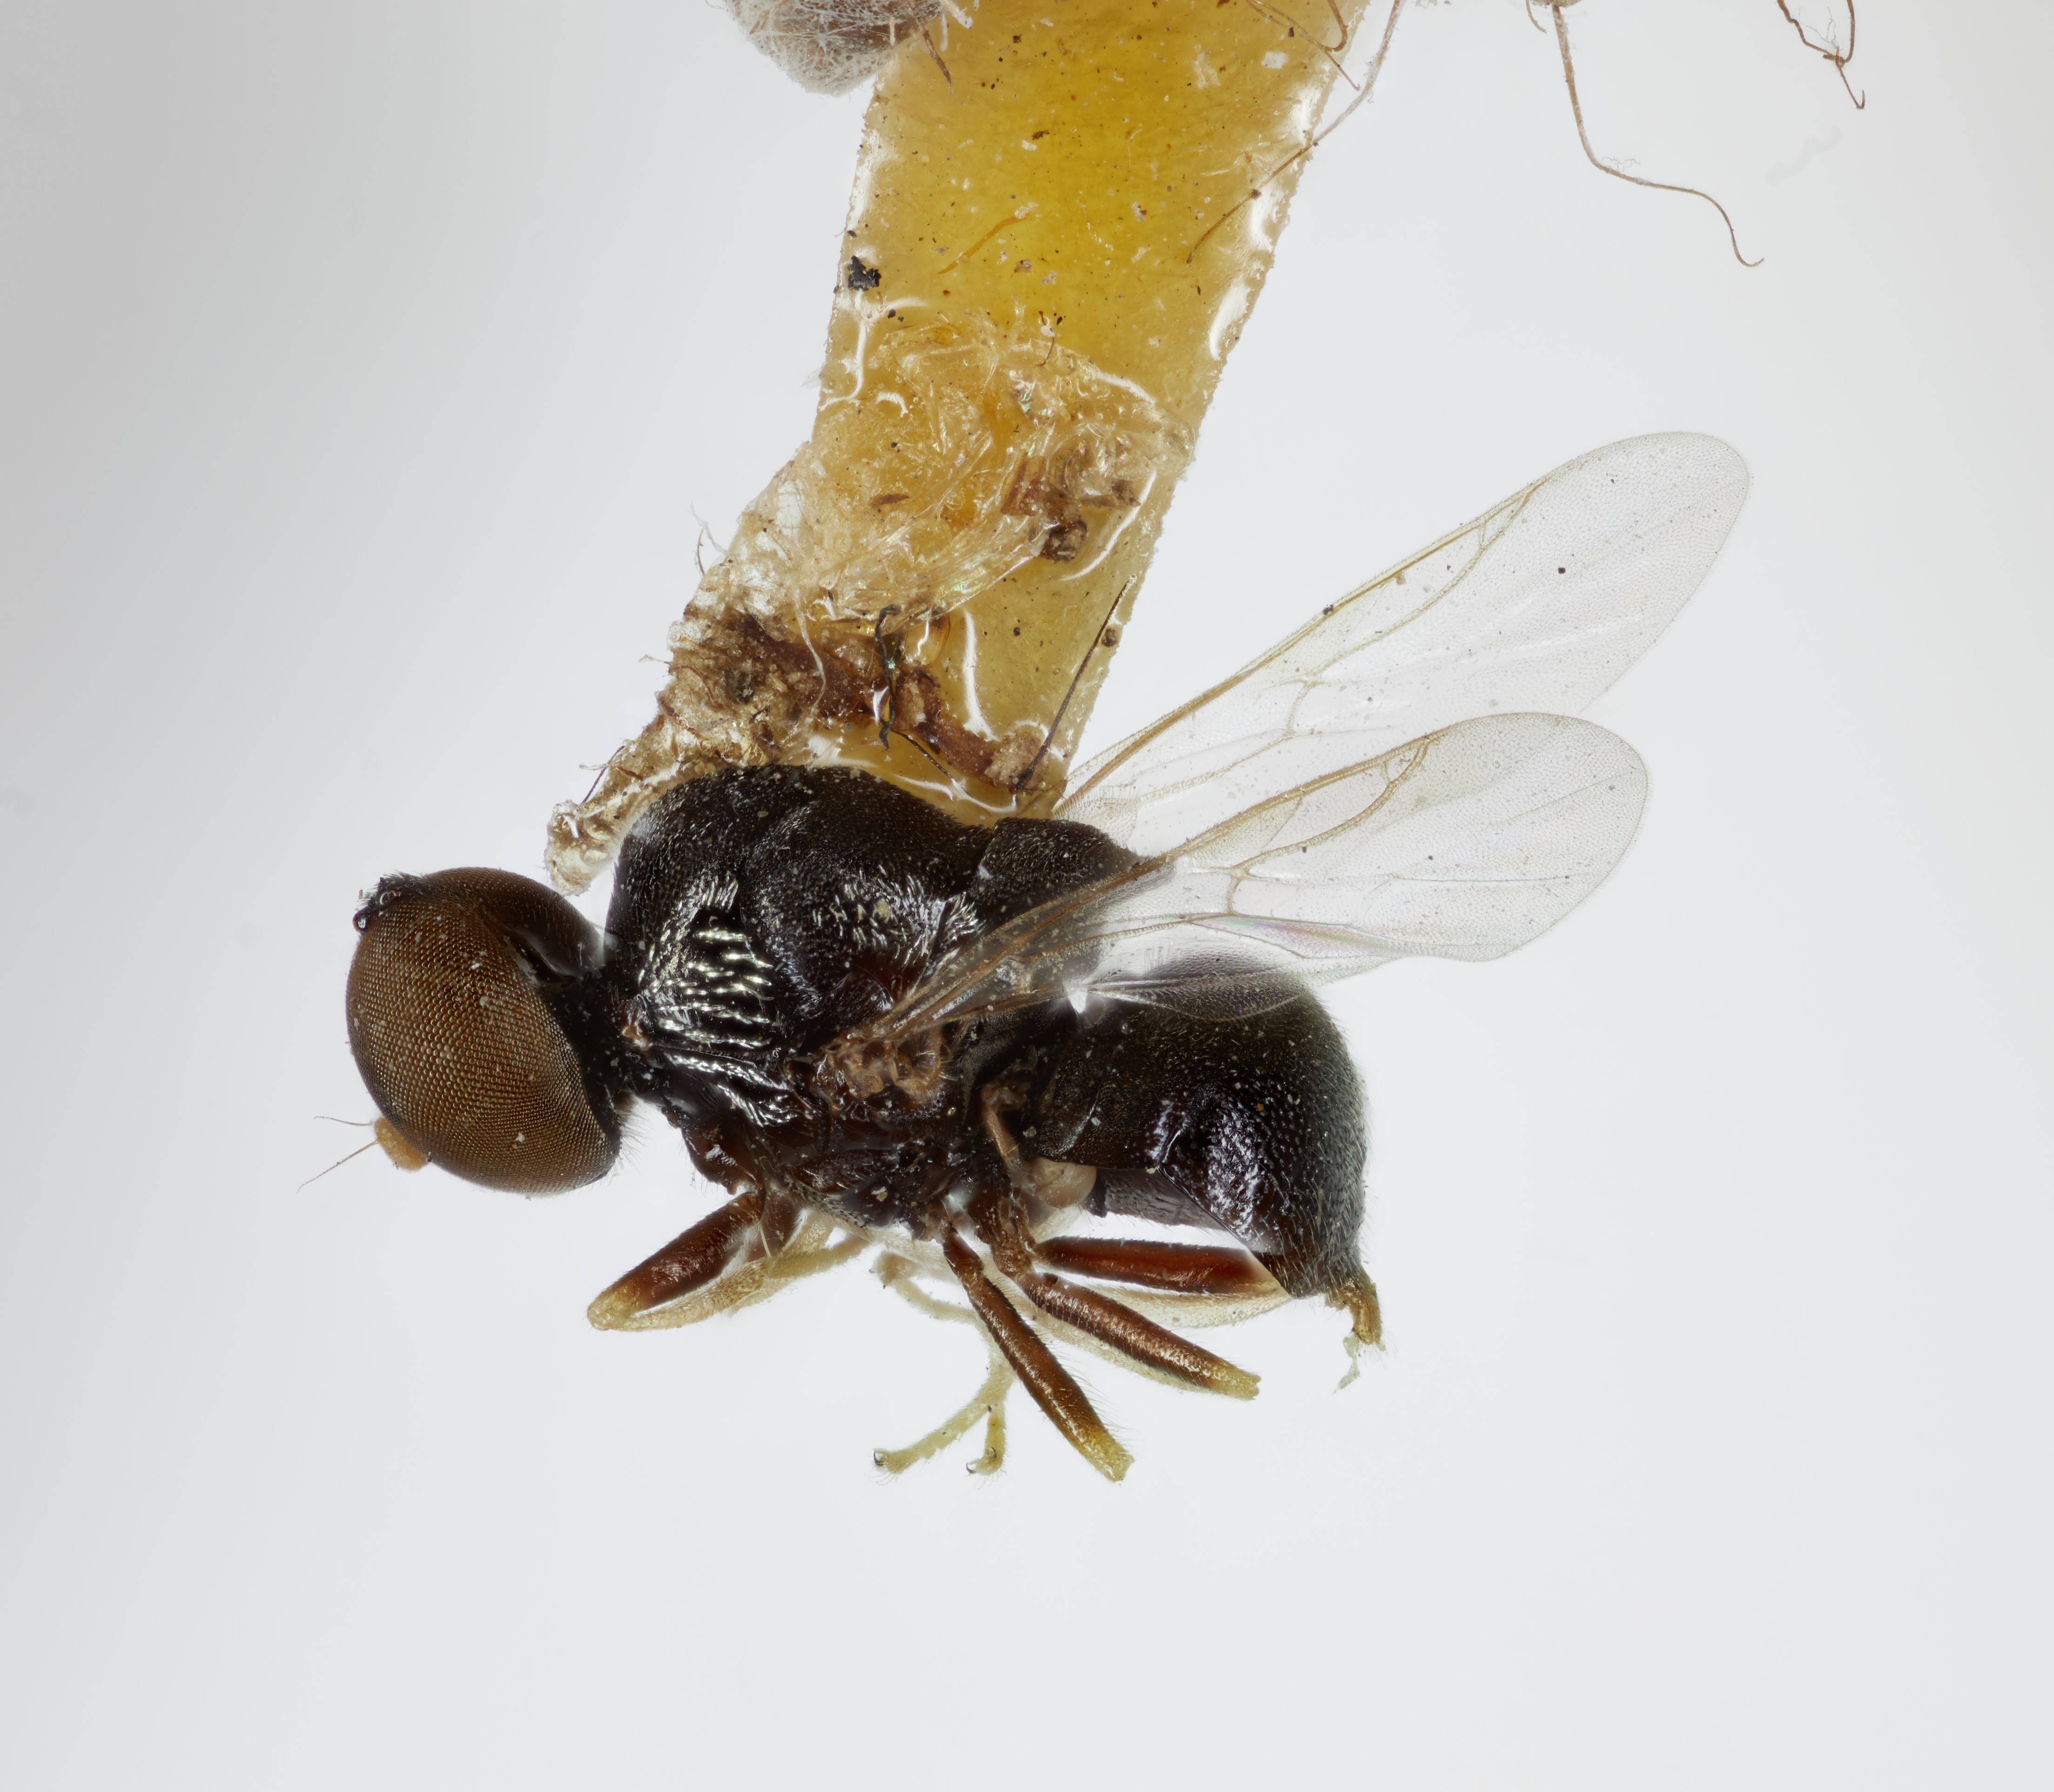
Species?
Eupachygaster fusca
